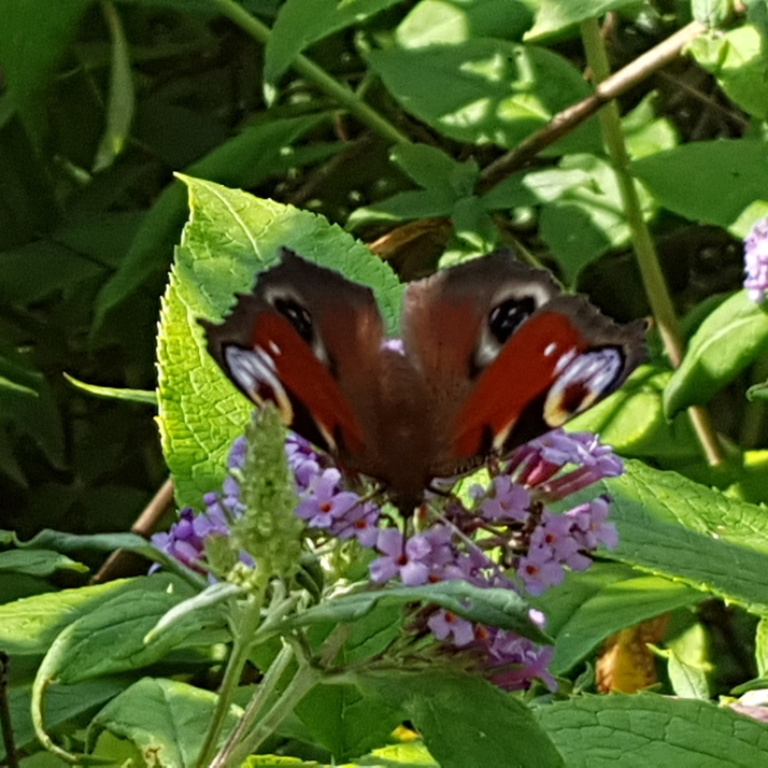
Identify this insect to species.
Aglais io
